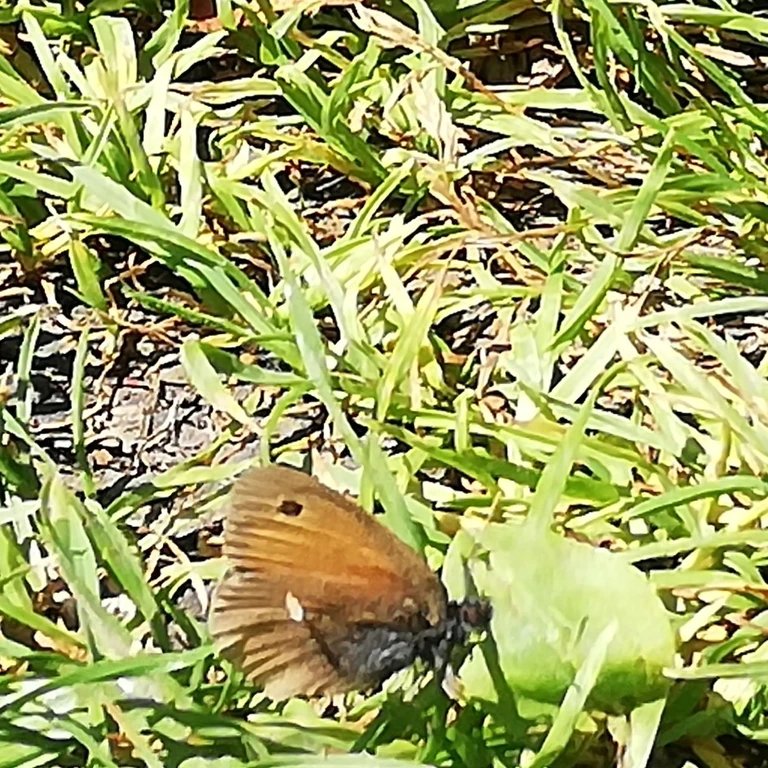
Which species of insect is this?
Coenonympha pamphilus
